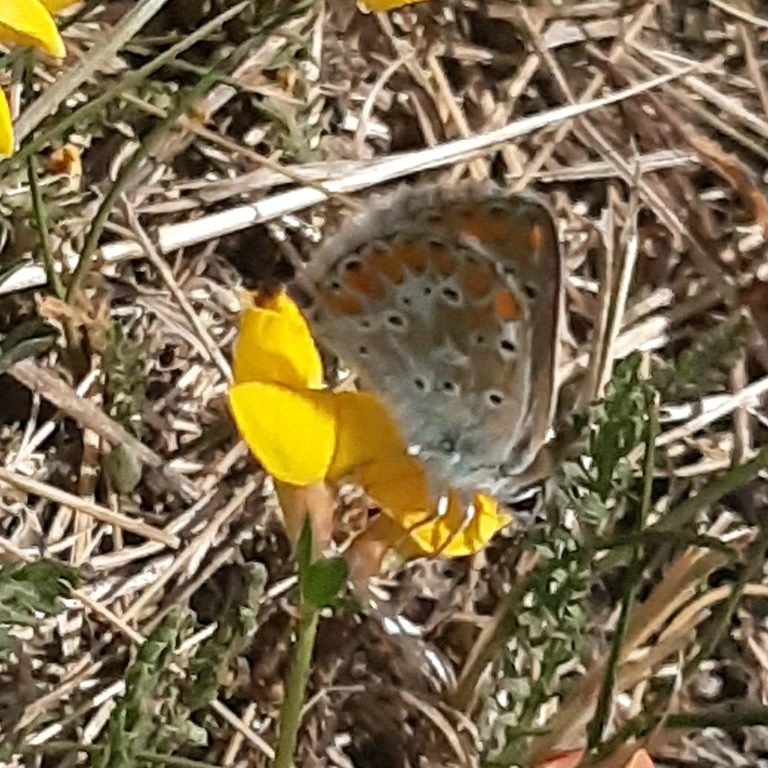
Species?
Aricia agestis/artaxerxes
